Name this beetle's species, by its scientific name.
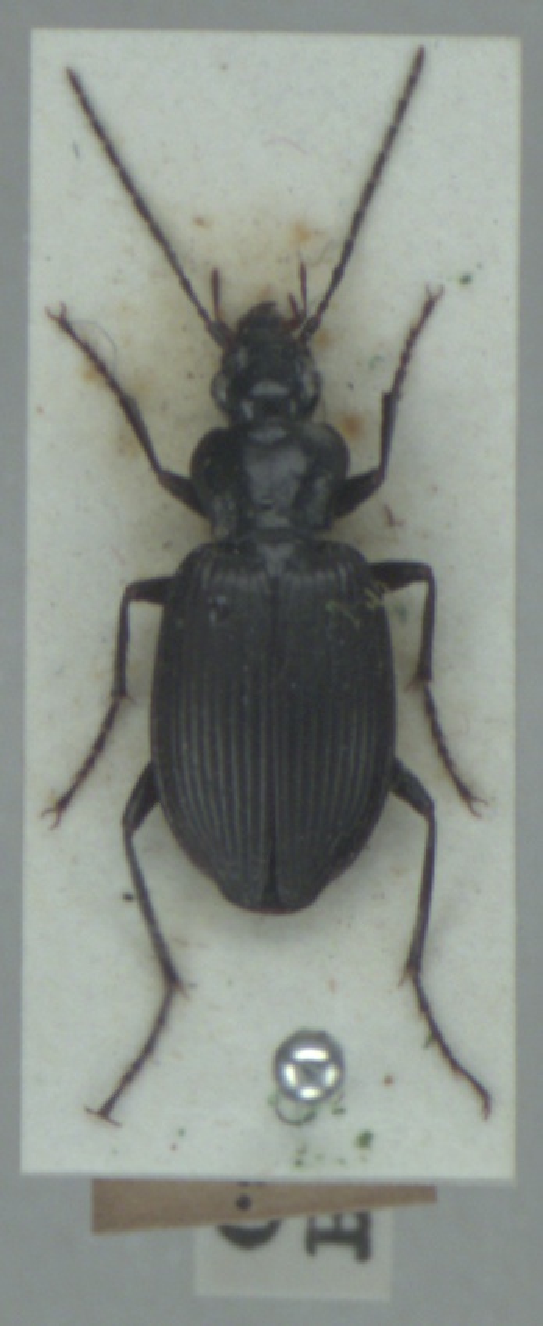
Platynus assimilis
